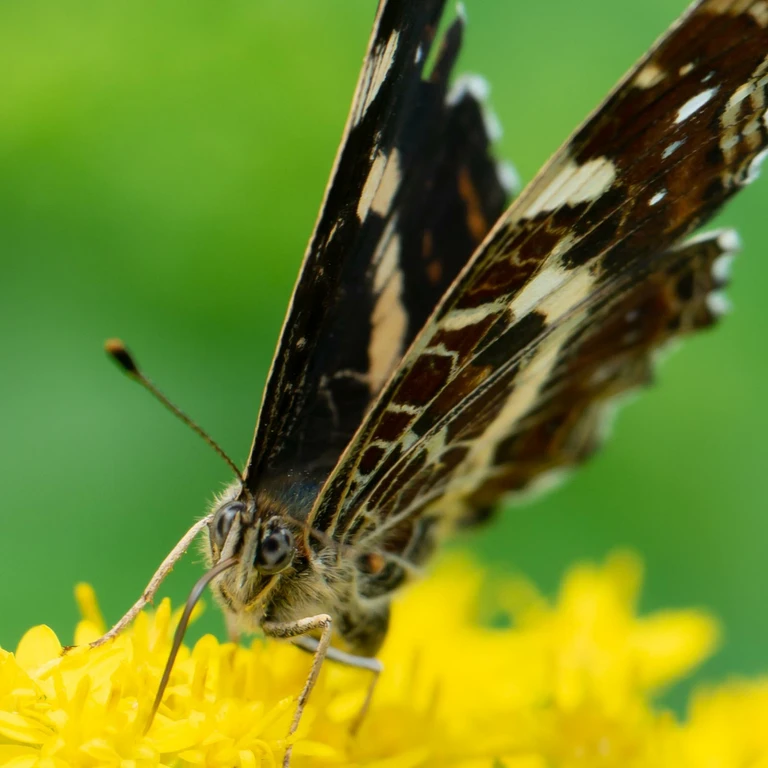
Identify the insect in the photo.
Araschnia levana
